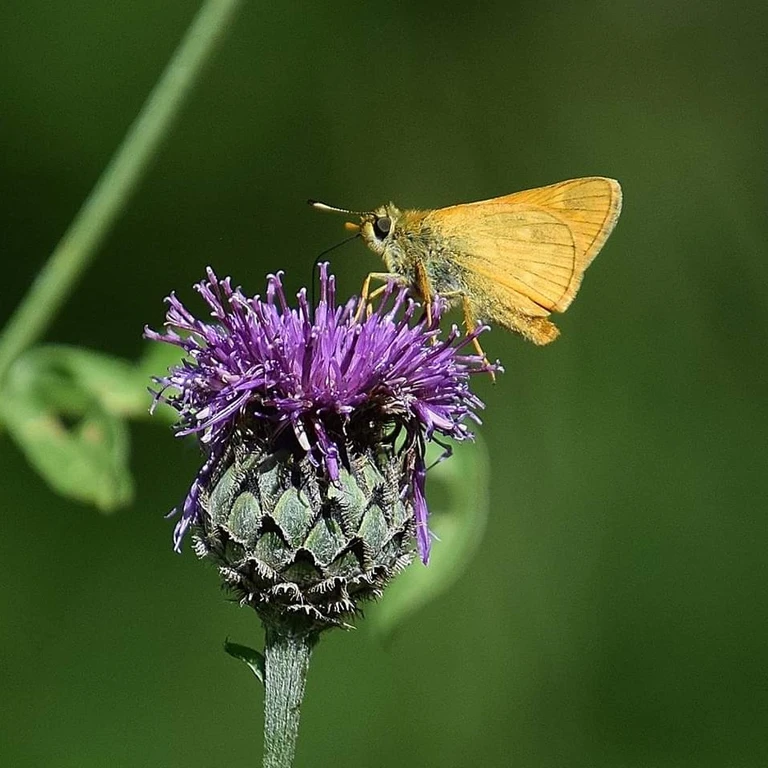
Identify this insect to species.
Ochlodes sylvanus (also Ochlodes venata)
